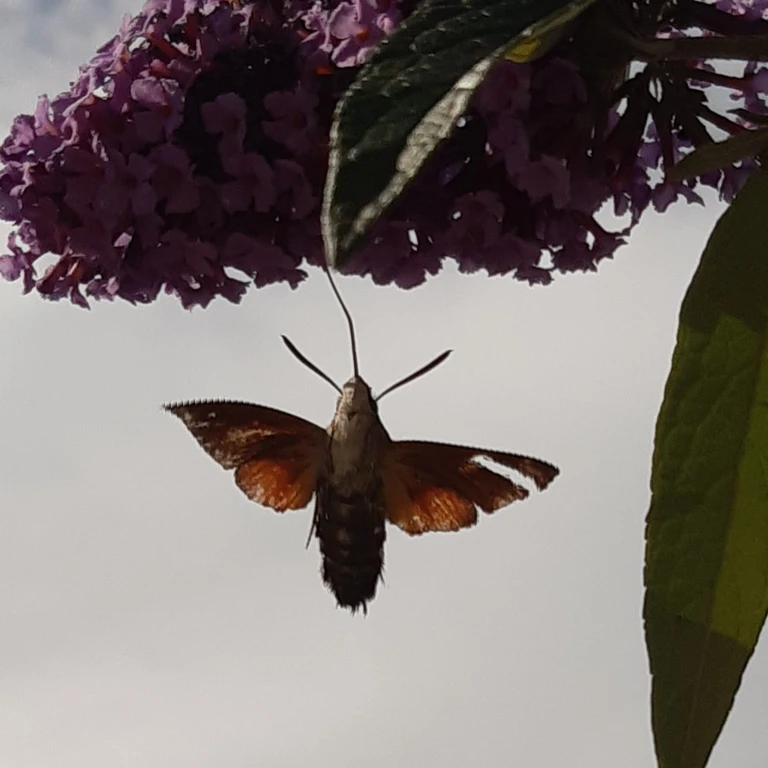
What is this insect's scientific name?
Macroglossum stellatarum
